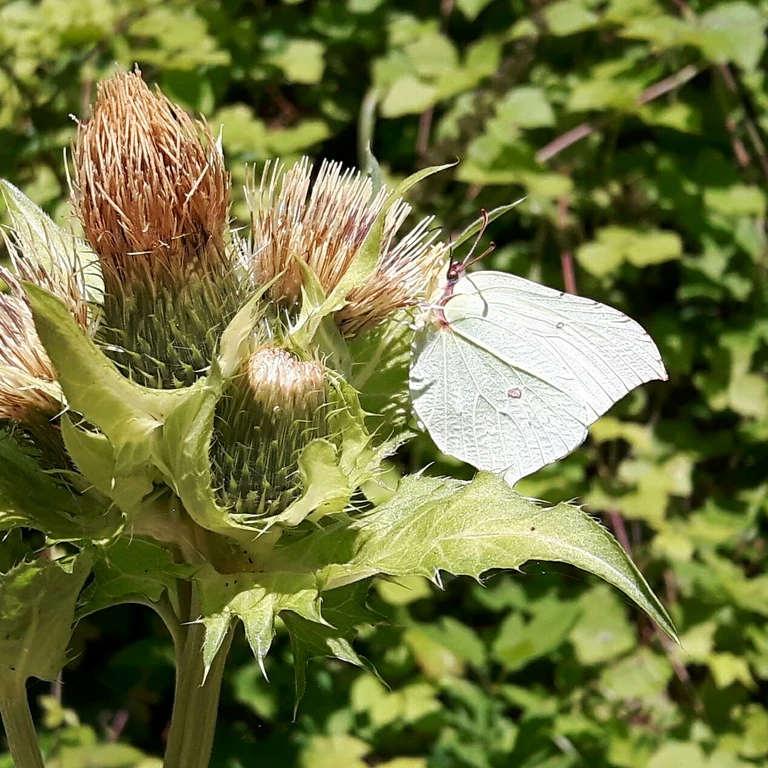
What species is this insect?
Gonepteryx rhamni
